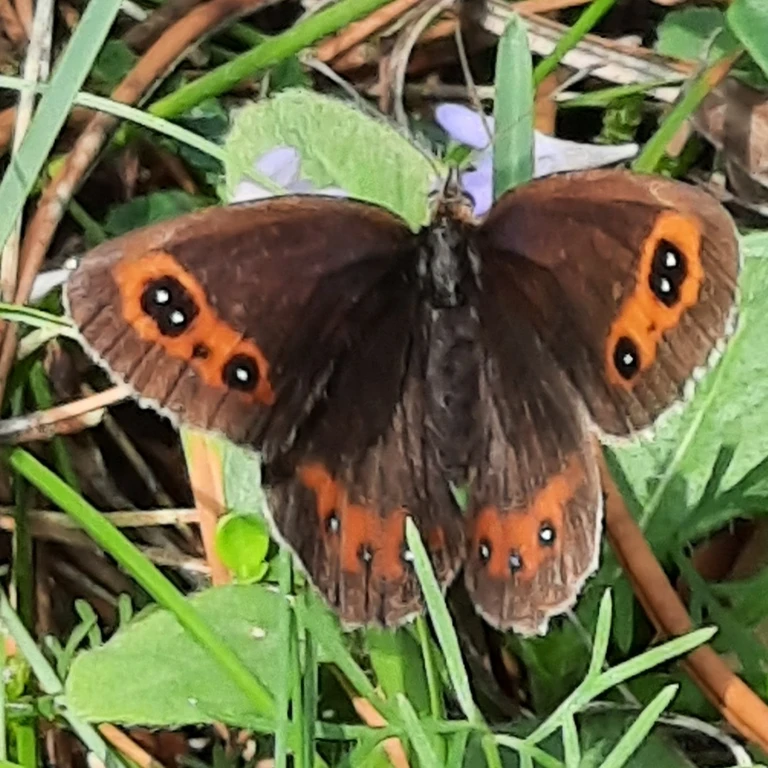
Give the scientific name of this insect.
Erebia aethiops
